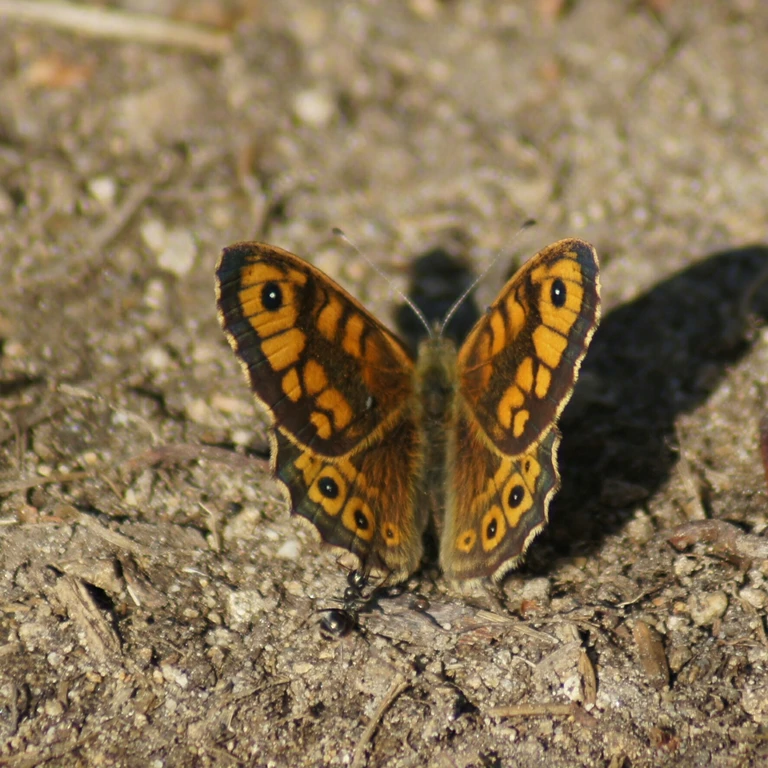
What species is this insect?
Lasiommata megera (also Pararge megera)
